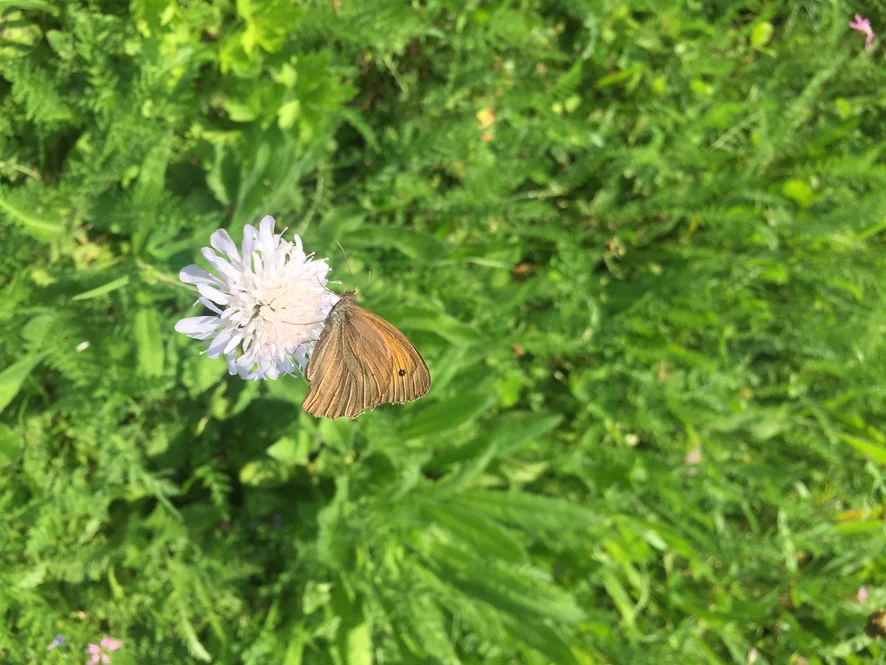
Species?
Maniola jurtina
